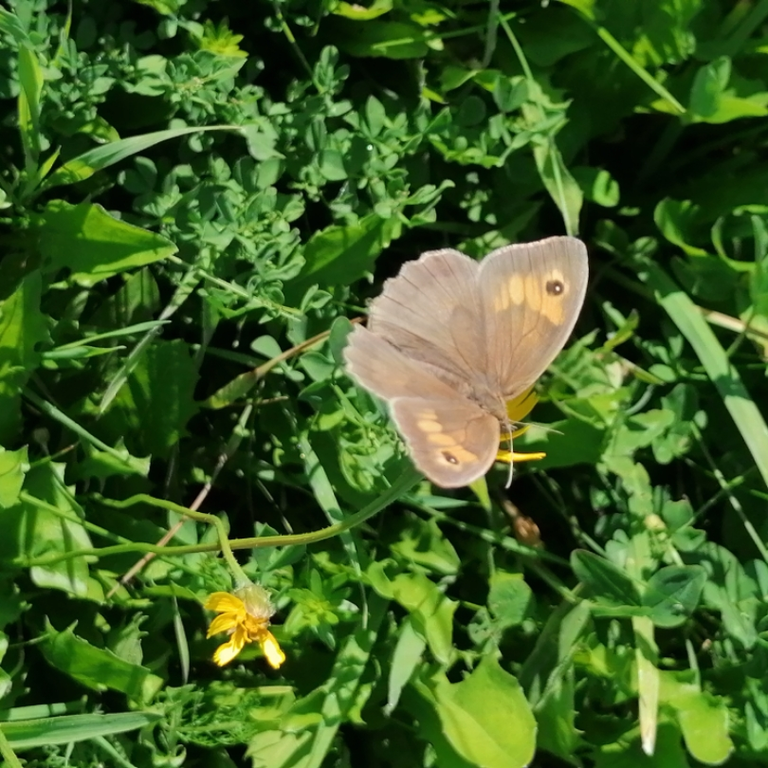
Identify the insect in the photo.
Maniola jurtina
